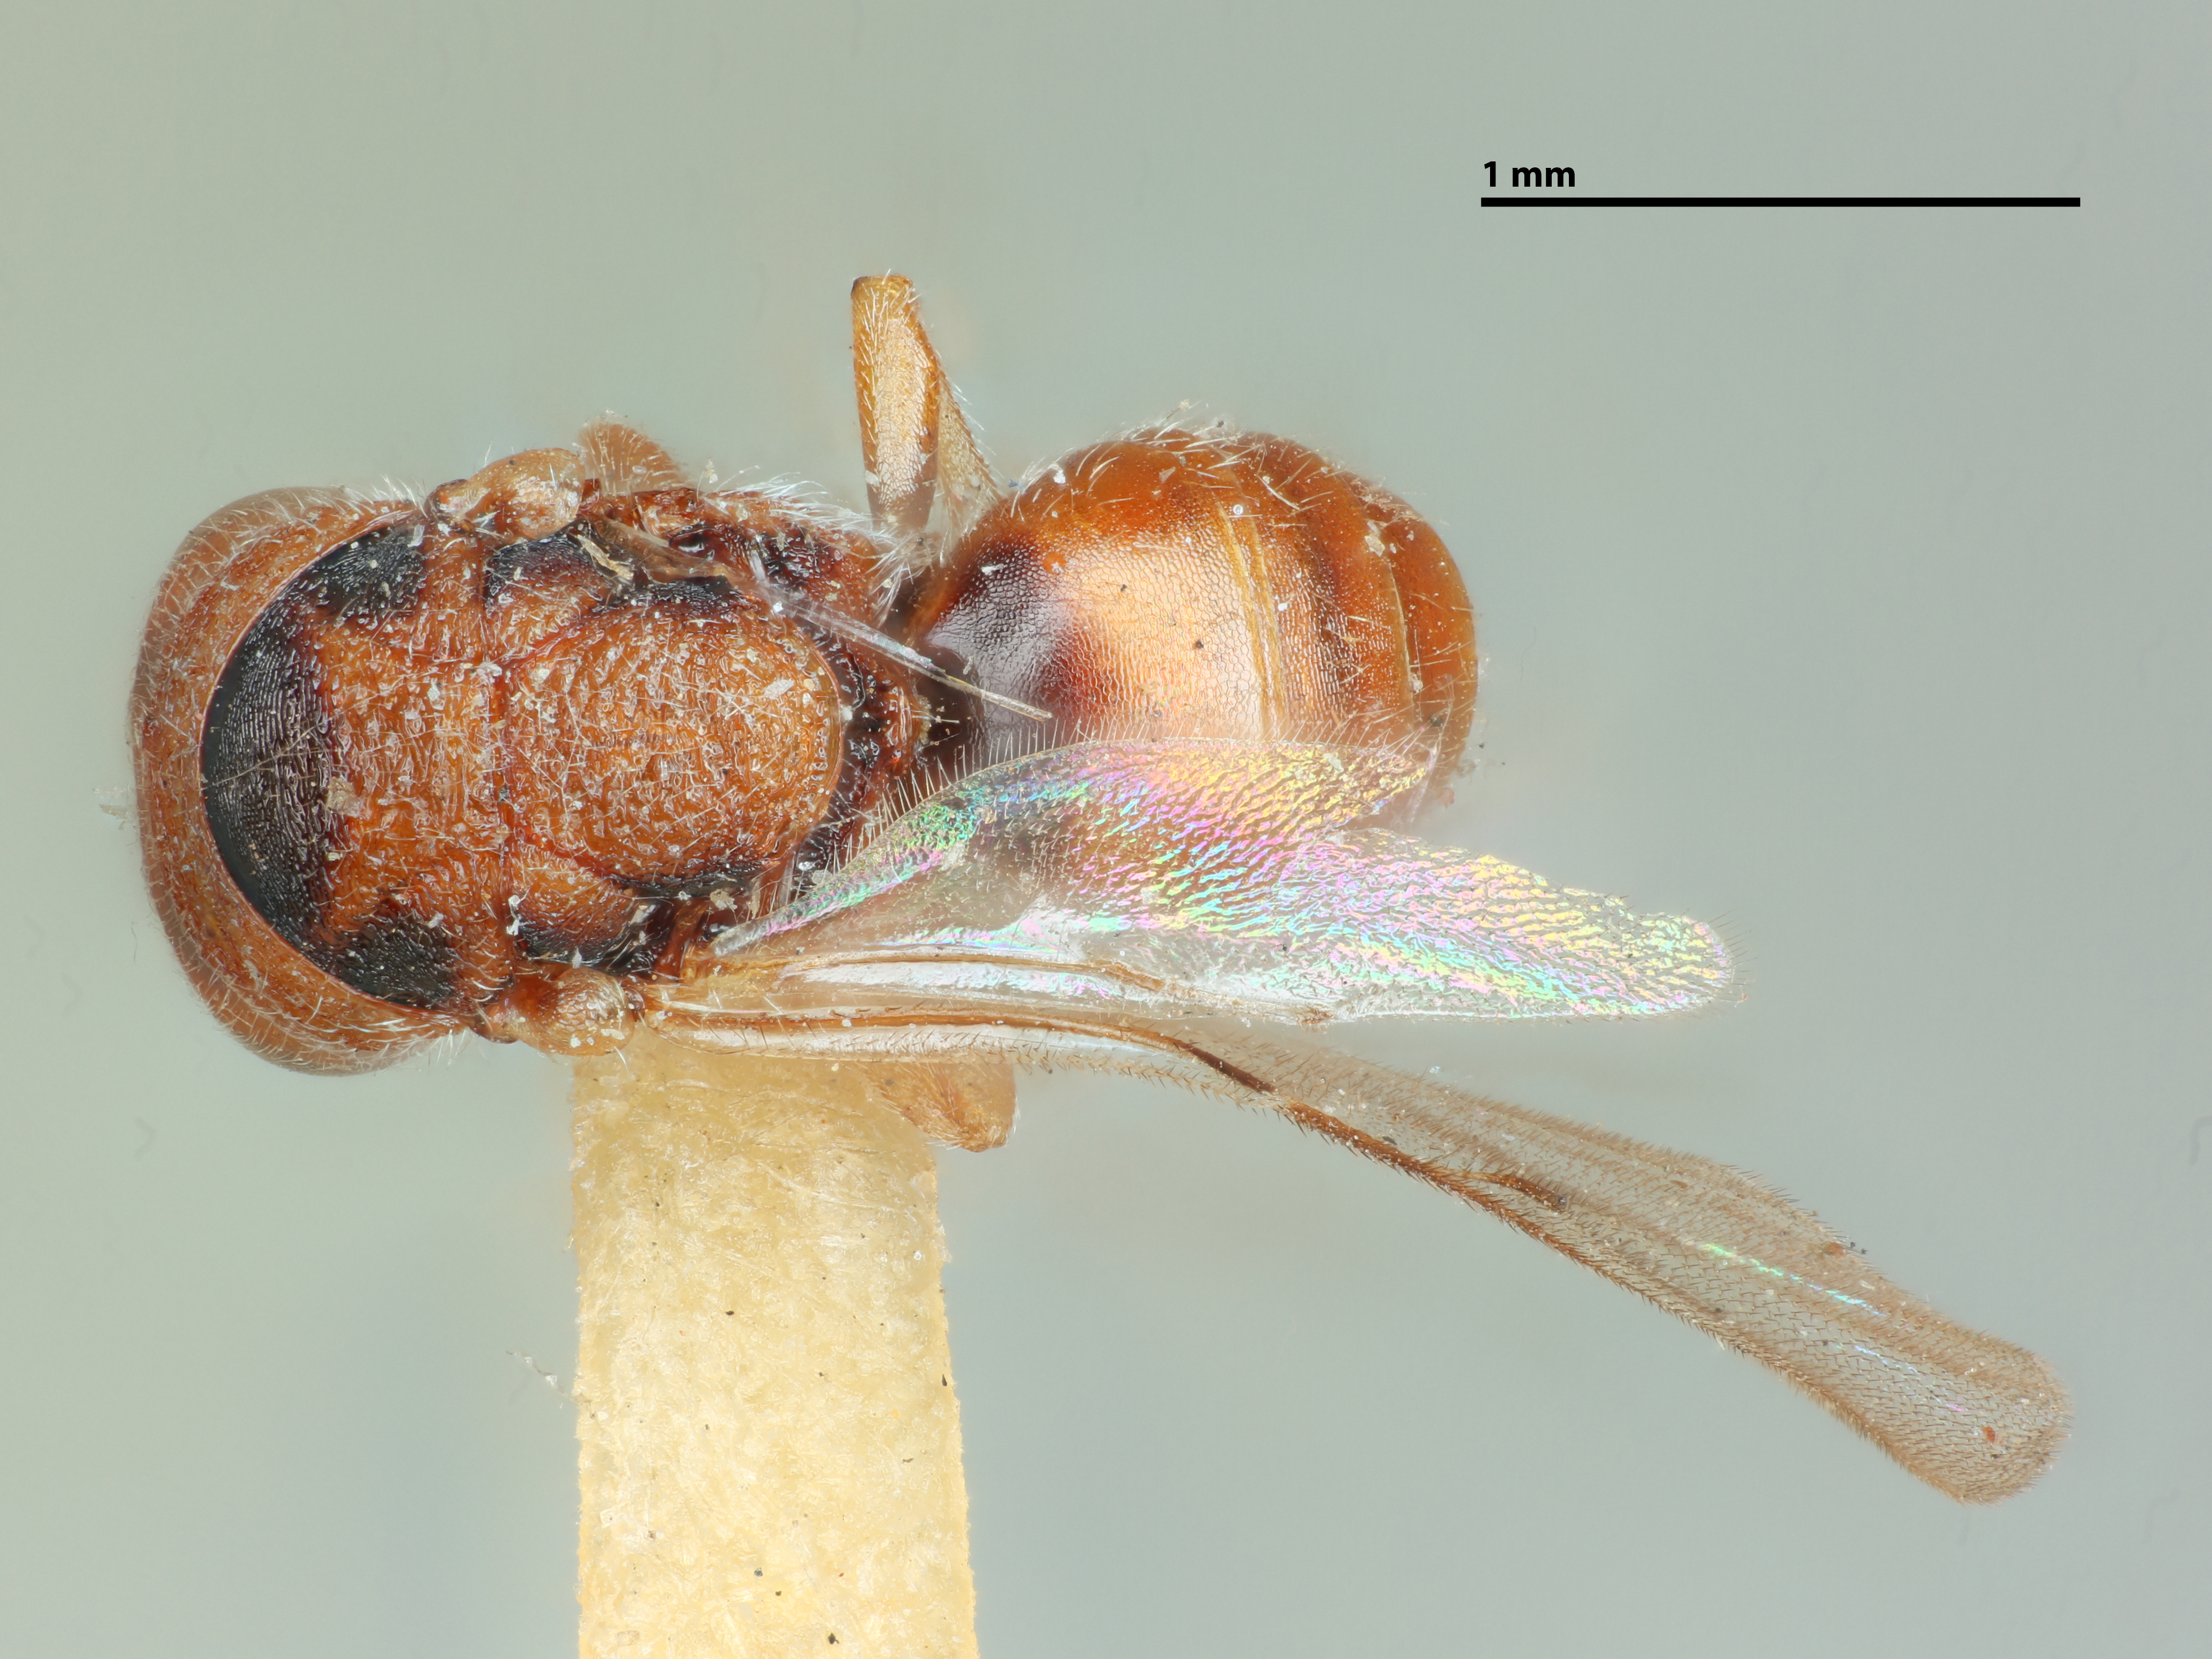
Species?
Systole koebelei
